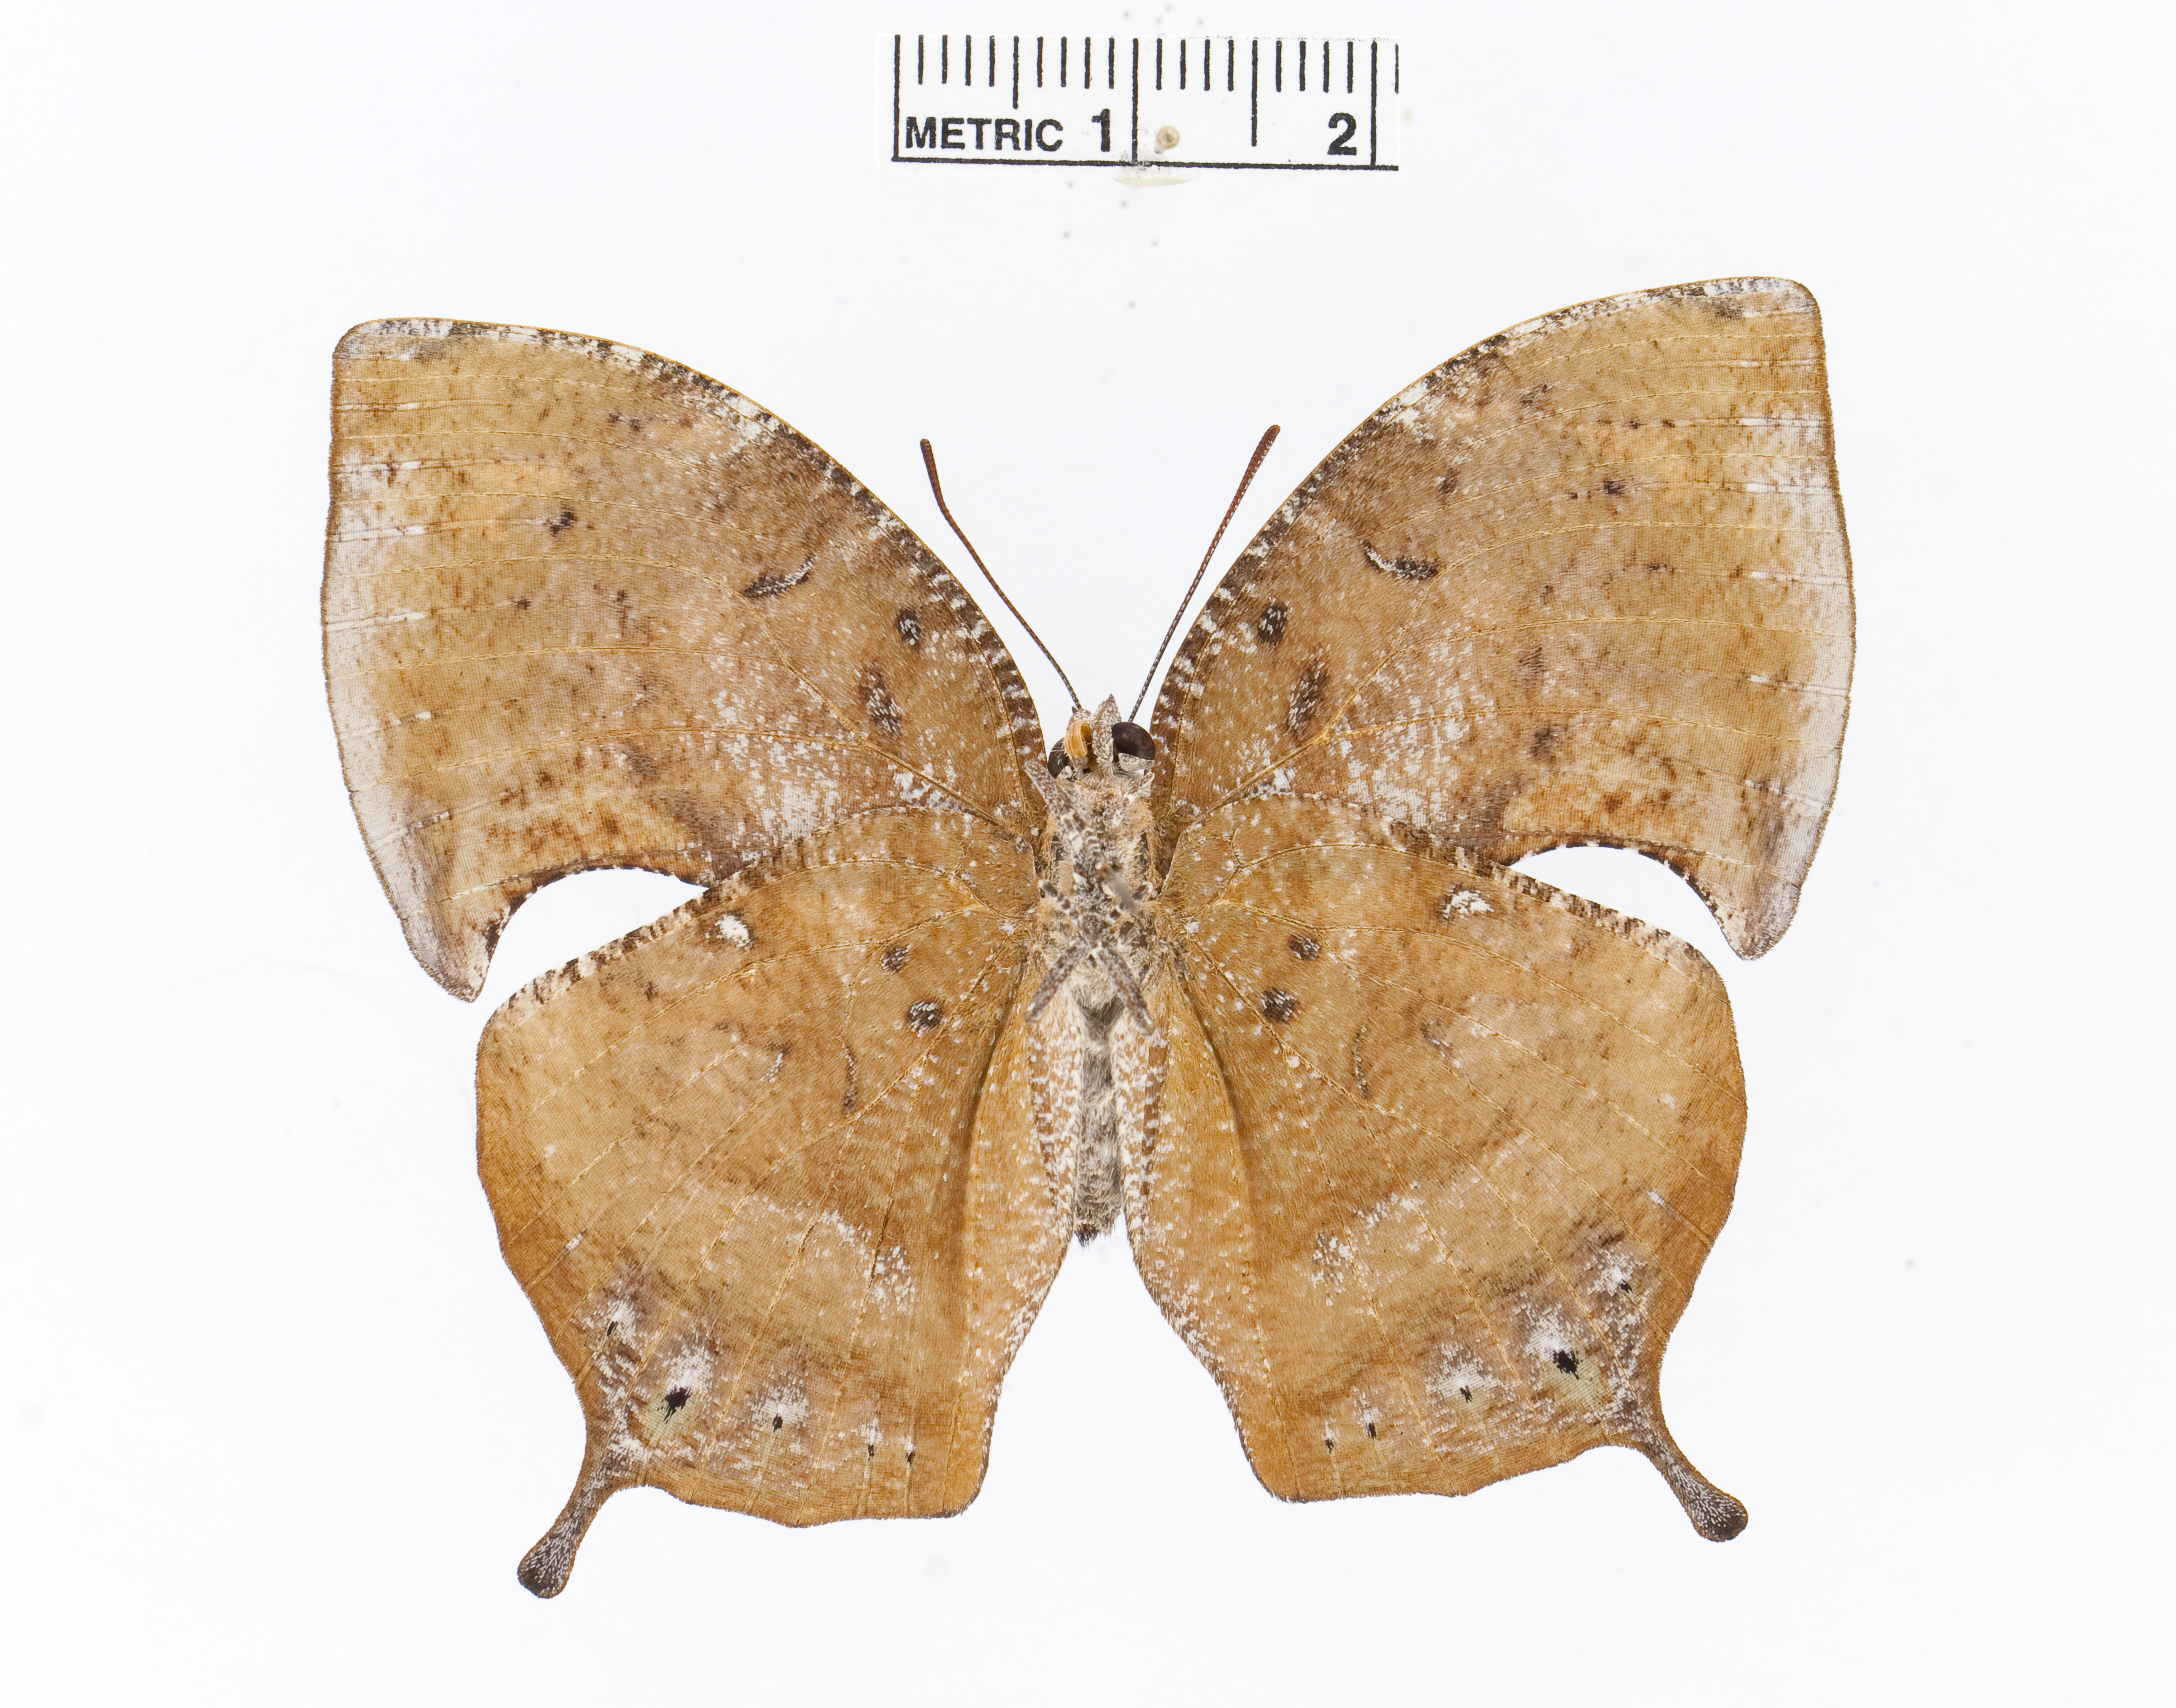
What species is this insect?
Memphis aulica
